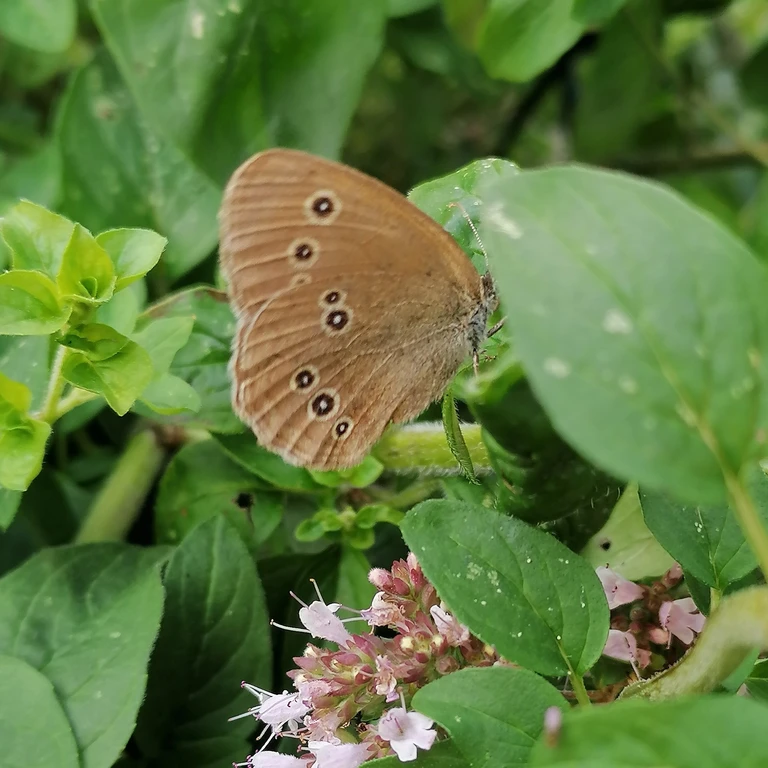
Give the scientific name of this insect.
Aphantopus hyperantus
